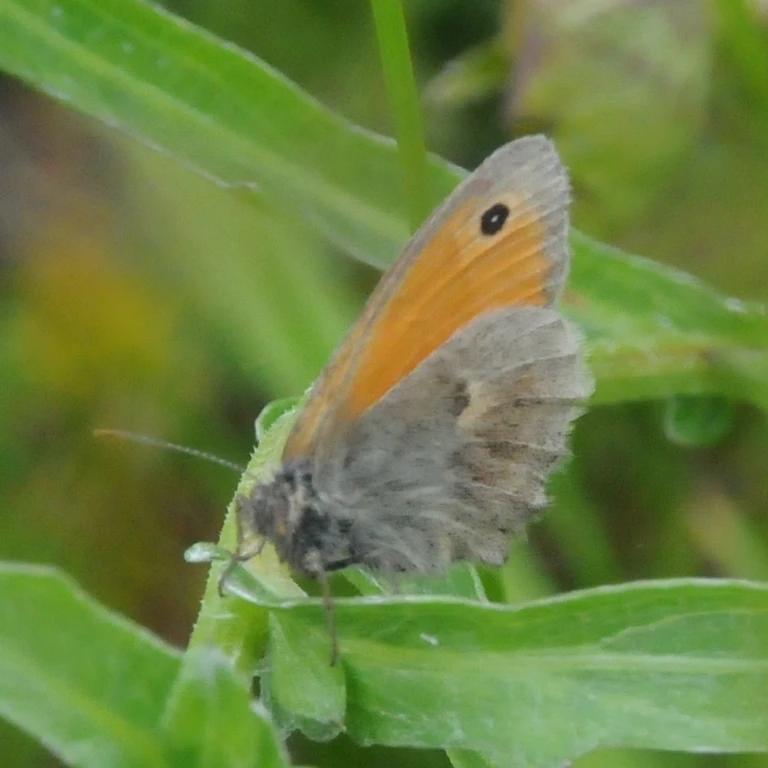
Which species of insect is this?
Coenonympha pamphilus
